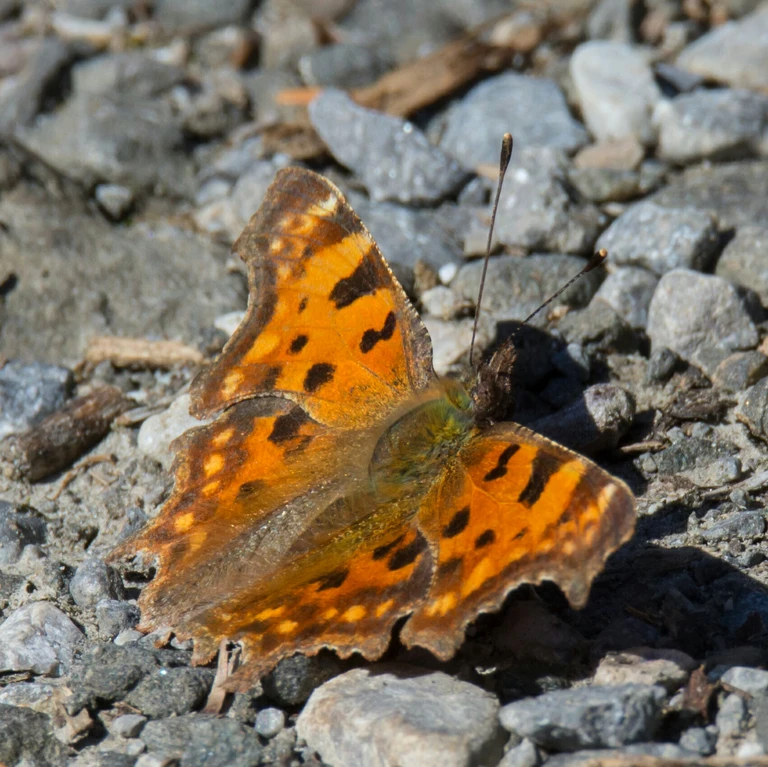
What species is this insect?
Polygonia c-album
